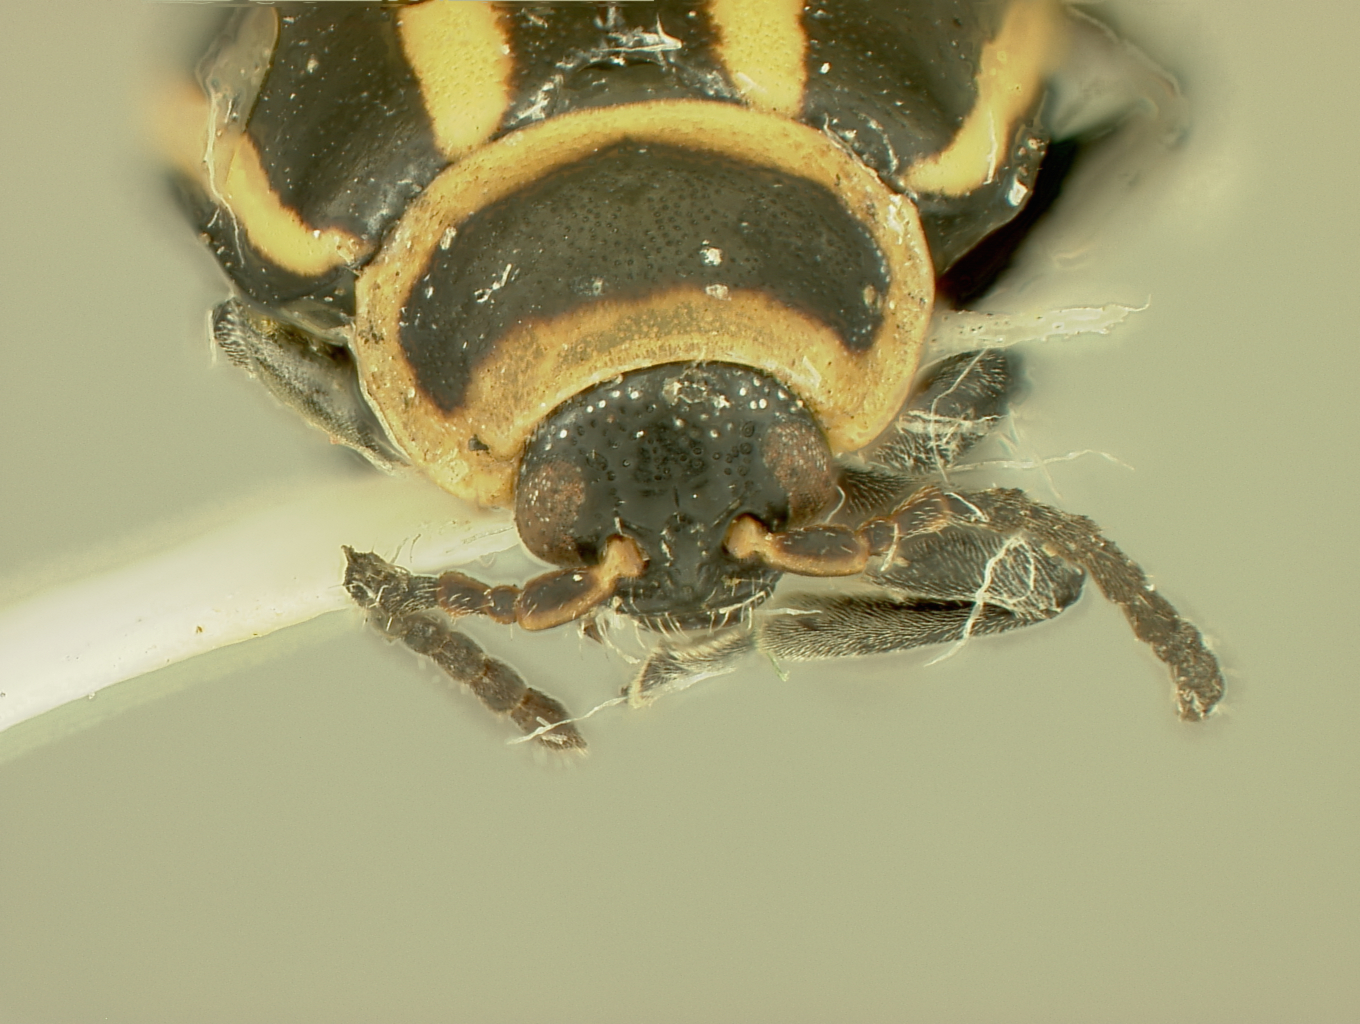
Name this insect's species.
Disonycha aplicata
